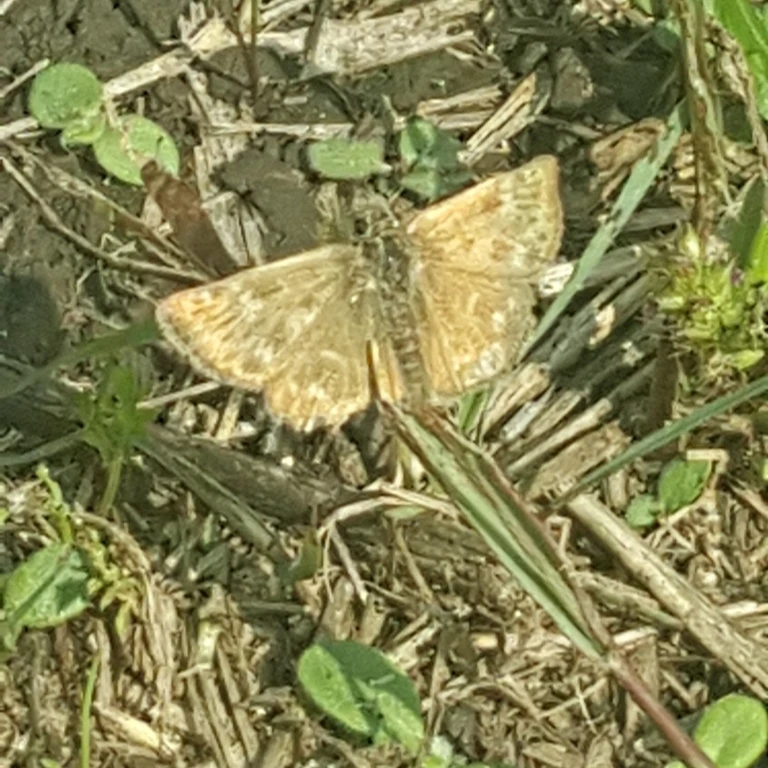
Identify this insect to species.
Erynnis tages
